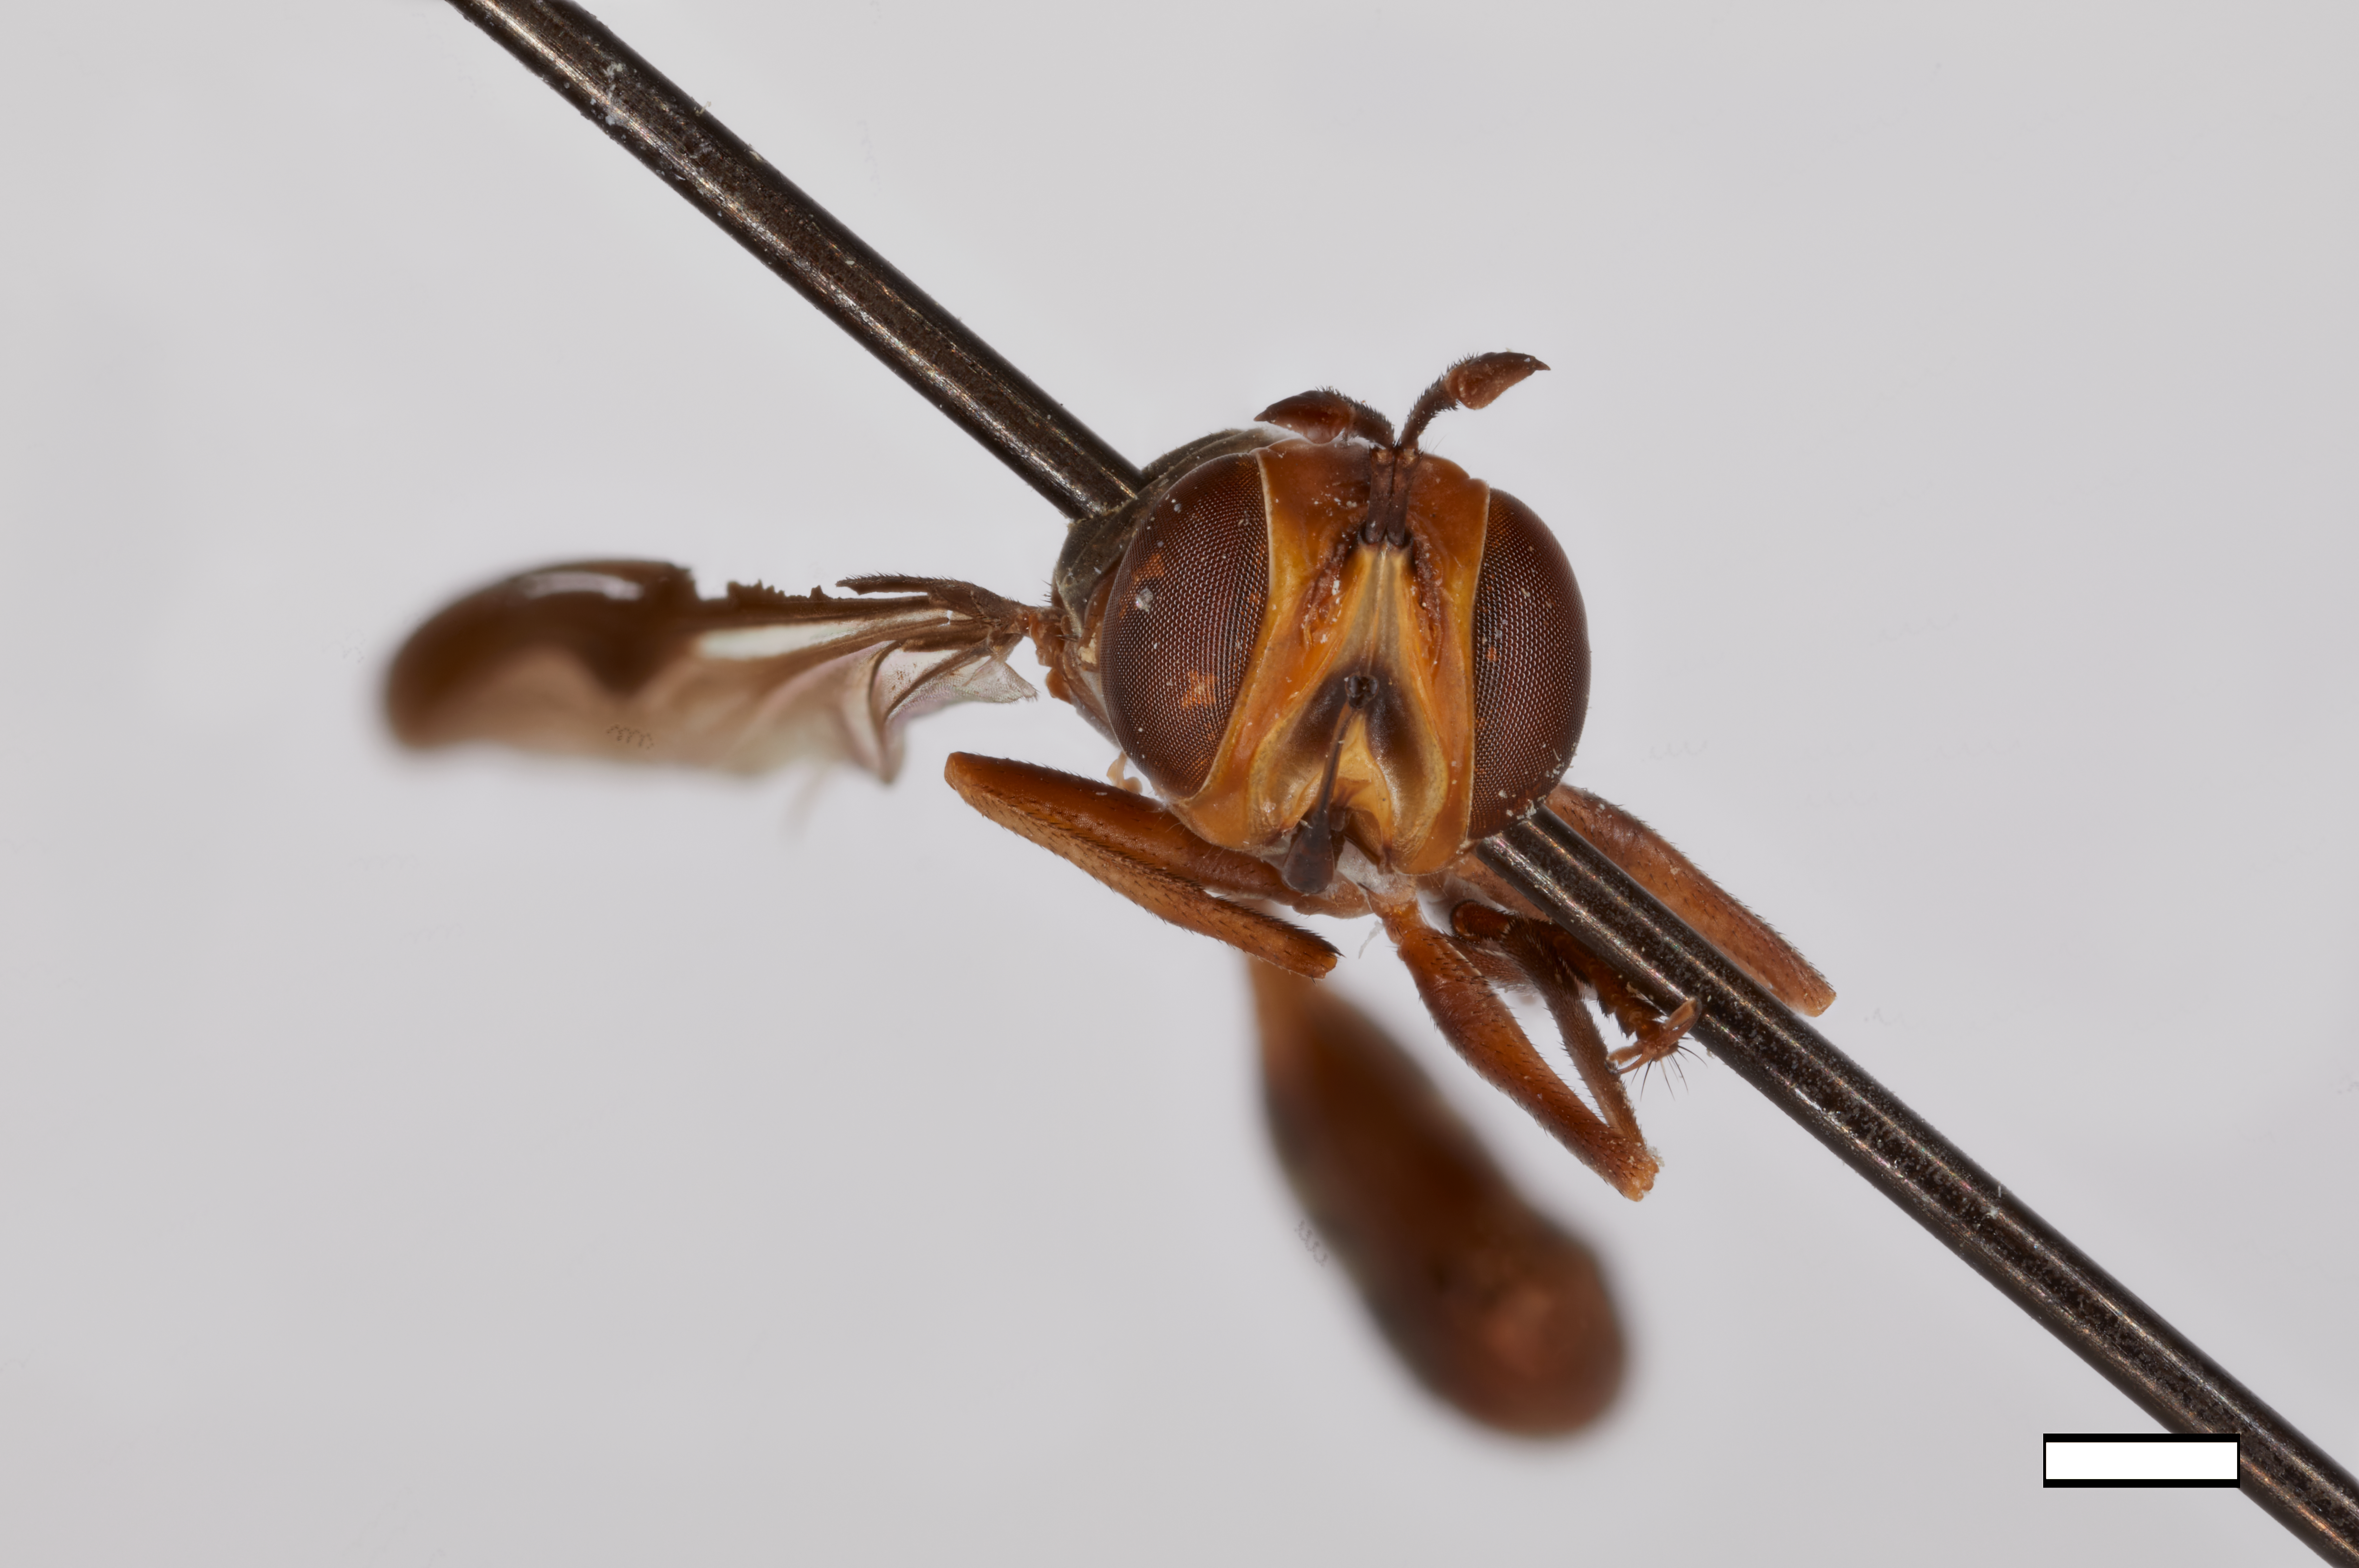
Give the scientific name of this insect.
Physocephala elongata
